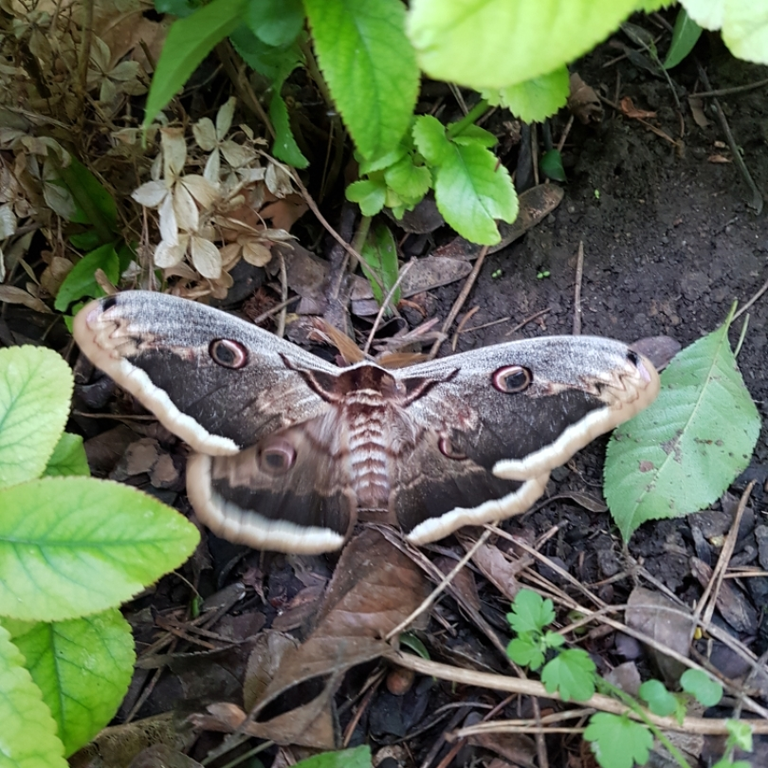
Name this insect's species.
Saturnia pyri
